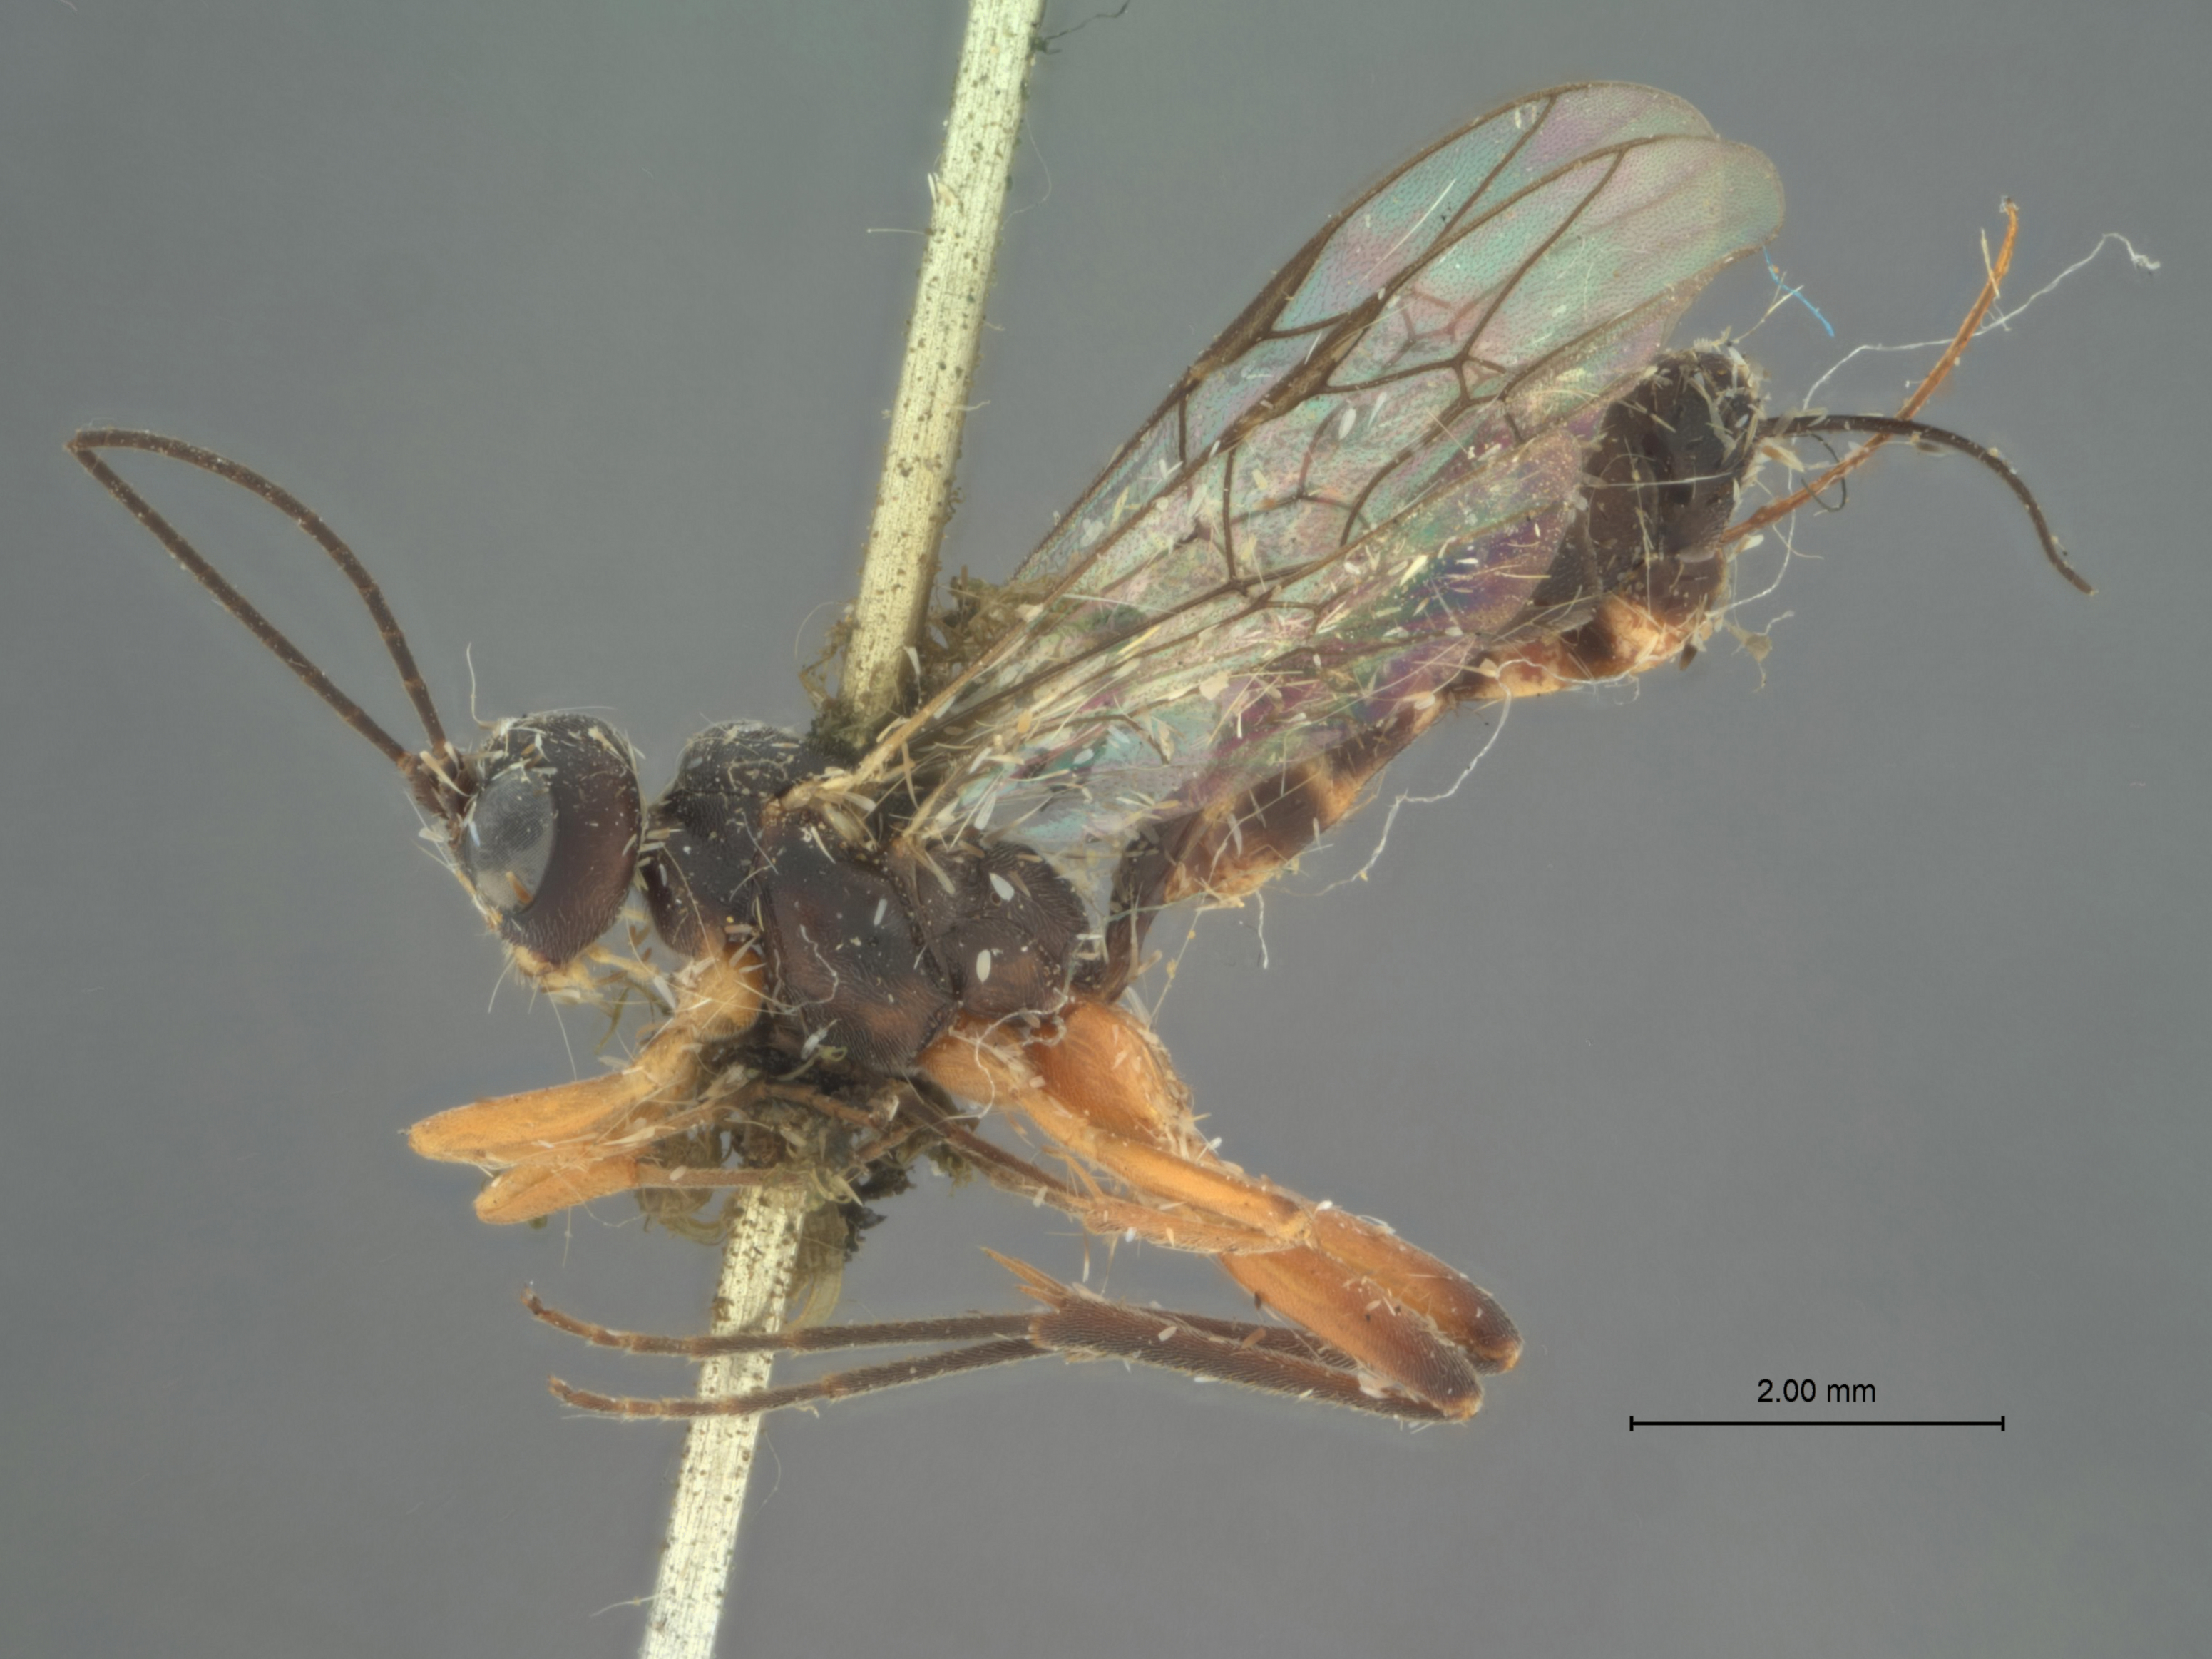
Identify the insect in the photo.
Cubocephalus nigricornis
